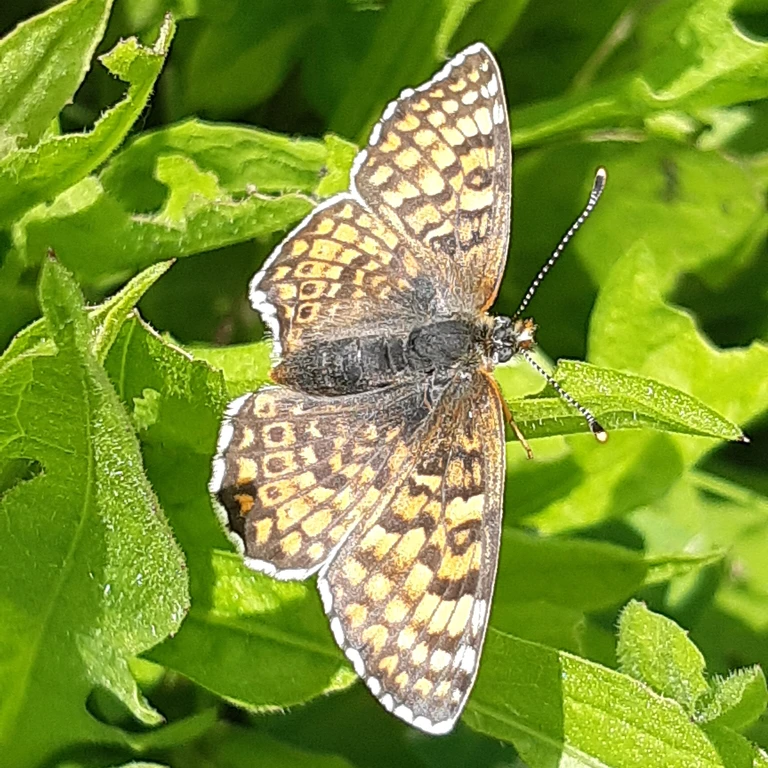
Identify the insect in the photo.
Melitaea cinxia
